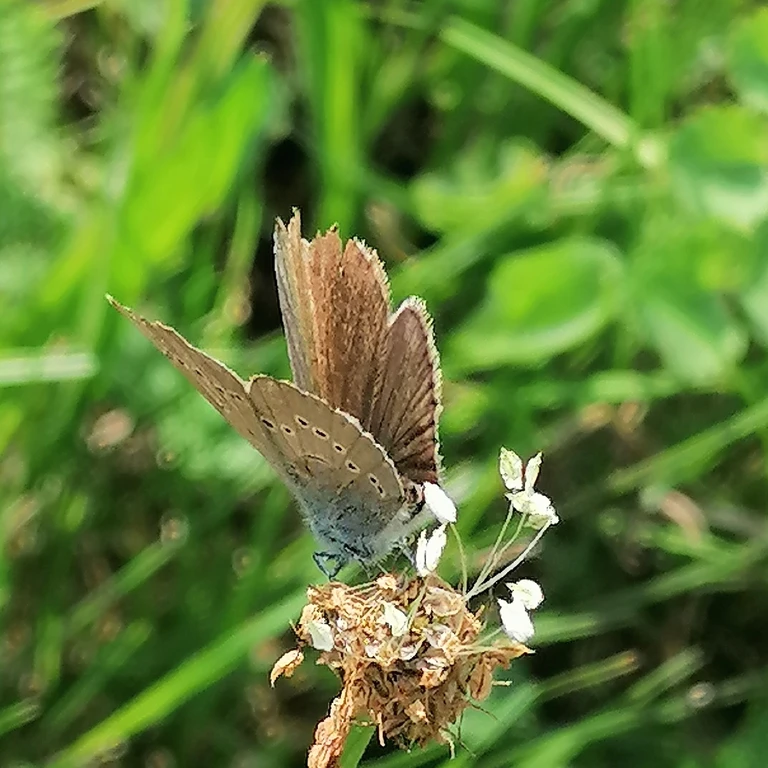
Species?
Cyaniris semiargus
